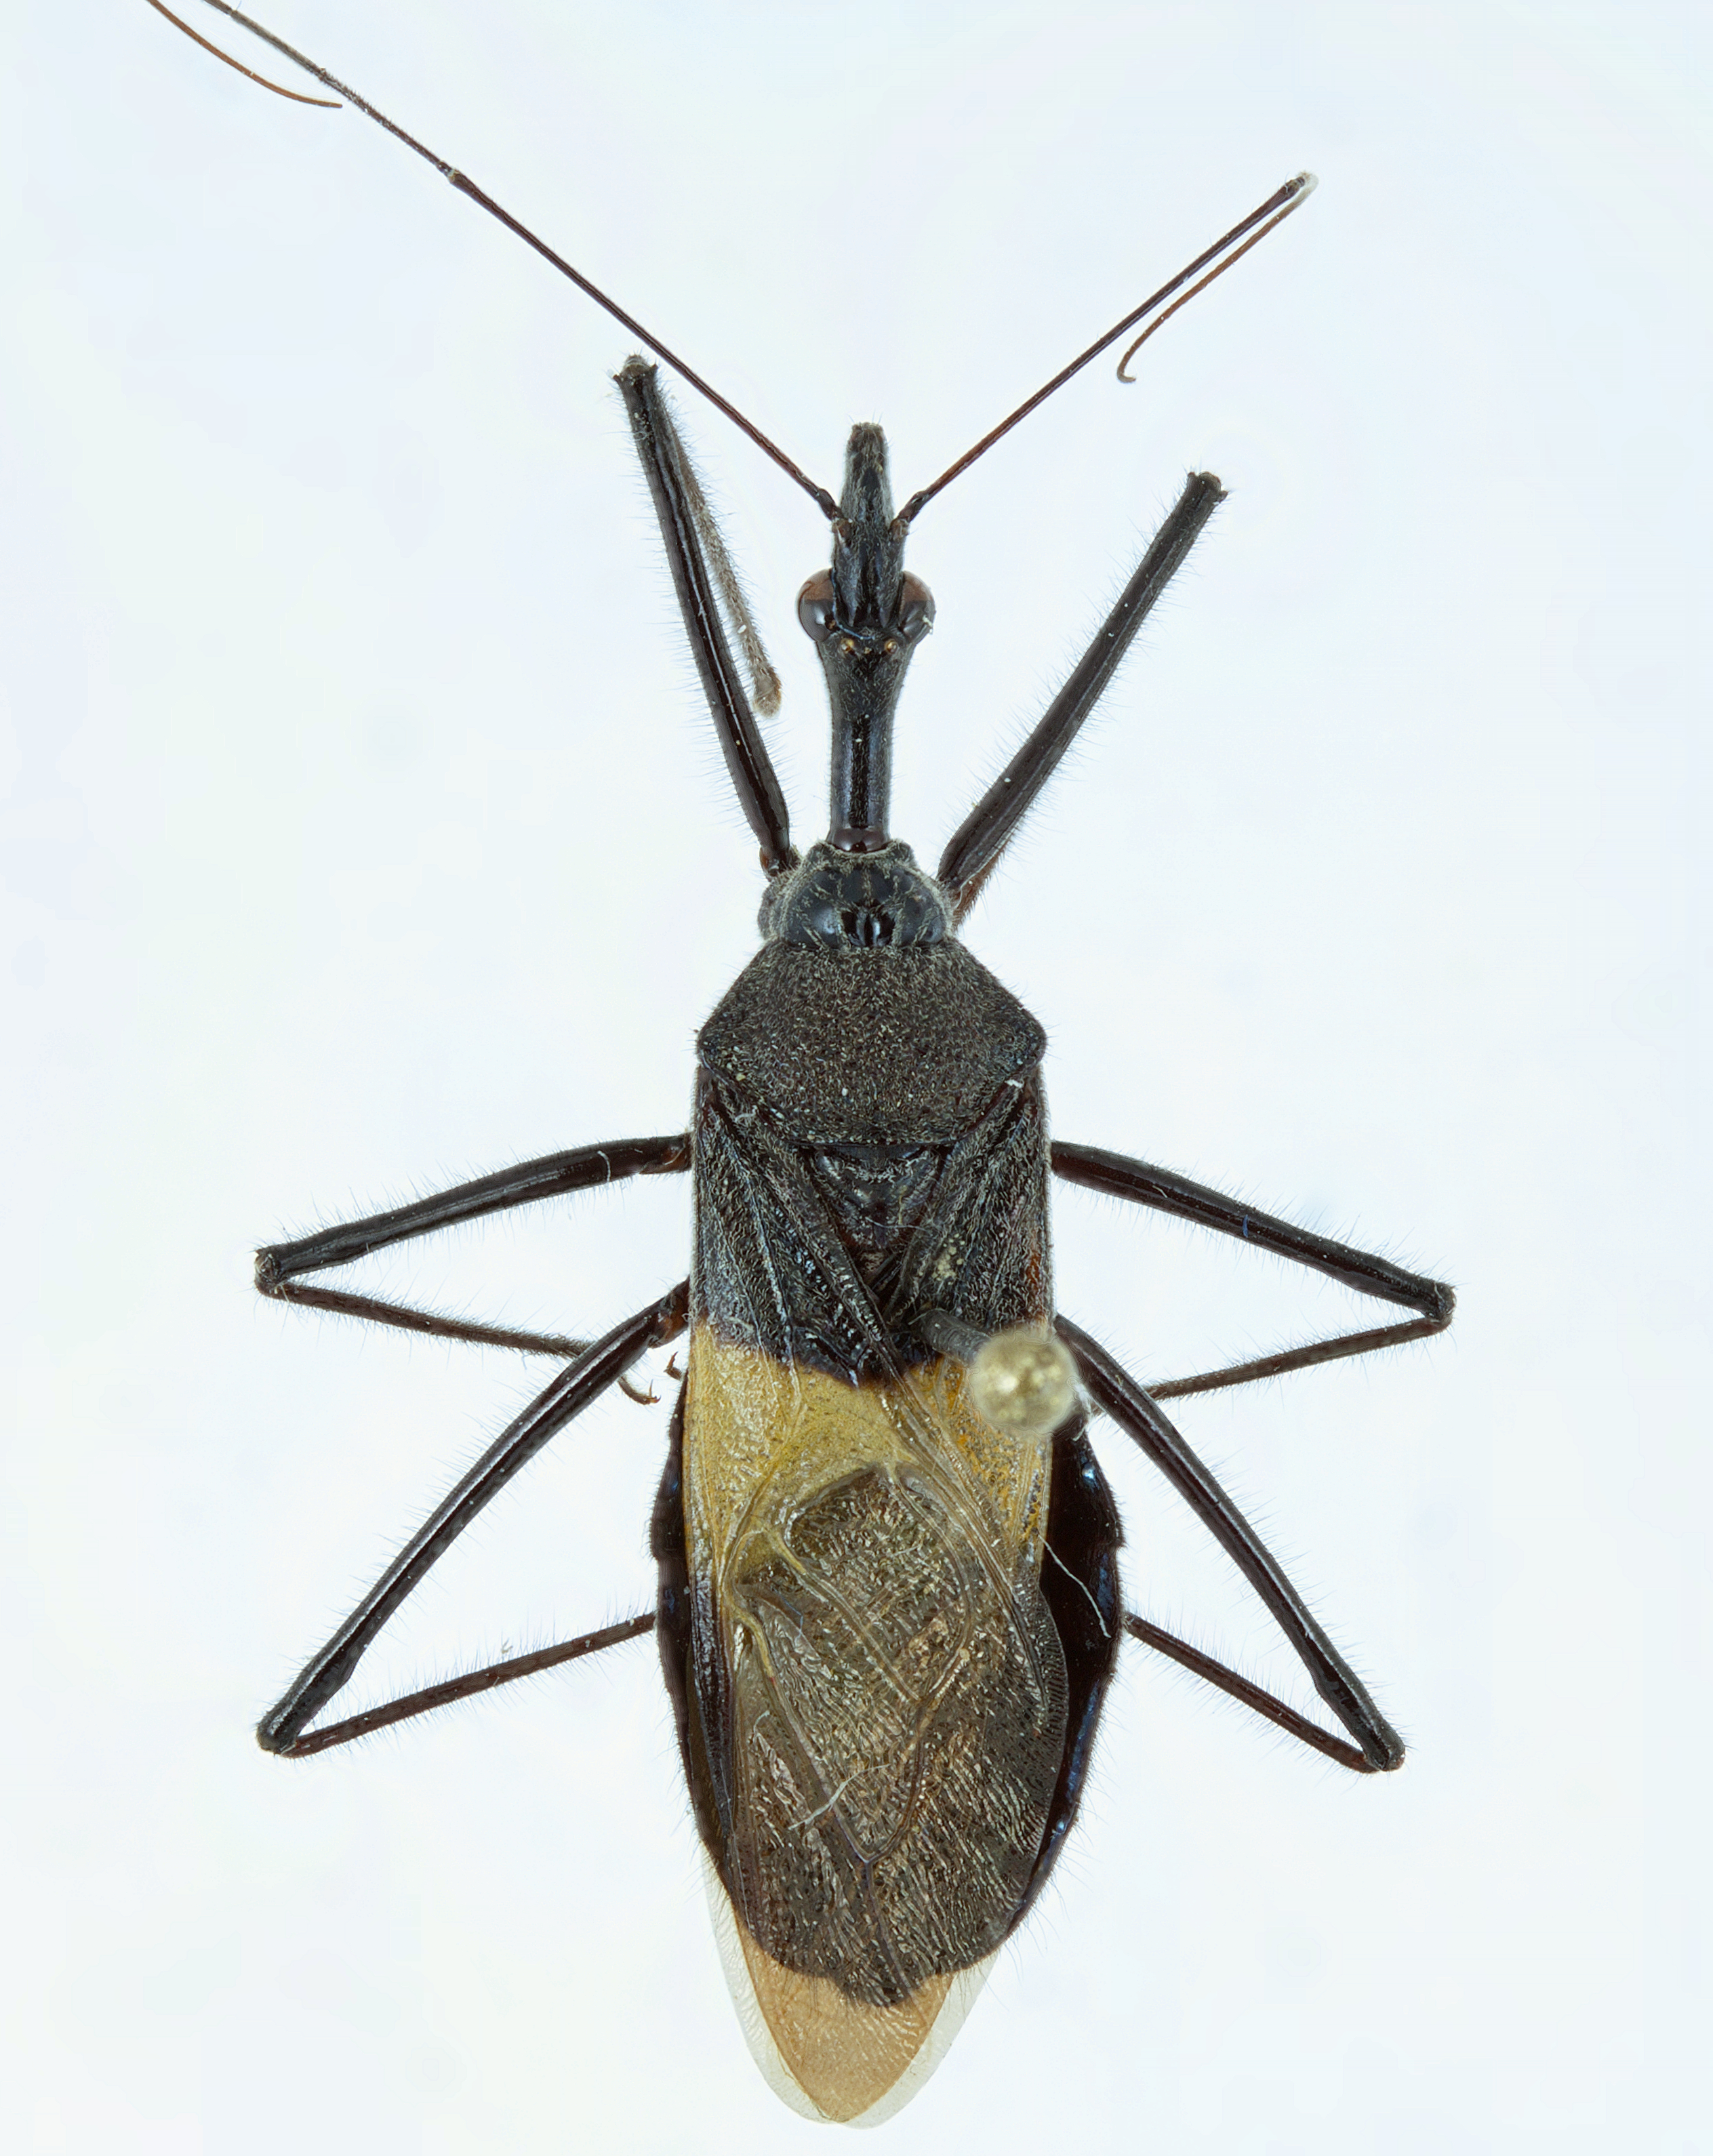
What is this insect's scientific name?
Sycanus collaris
